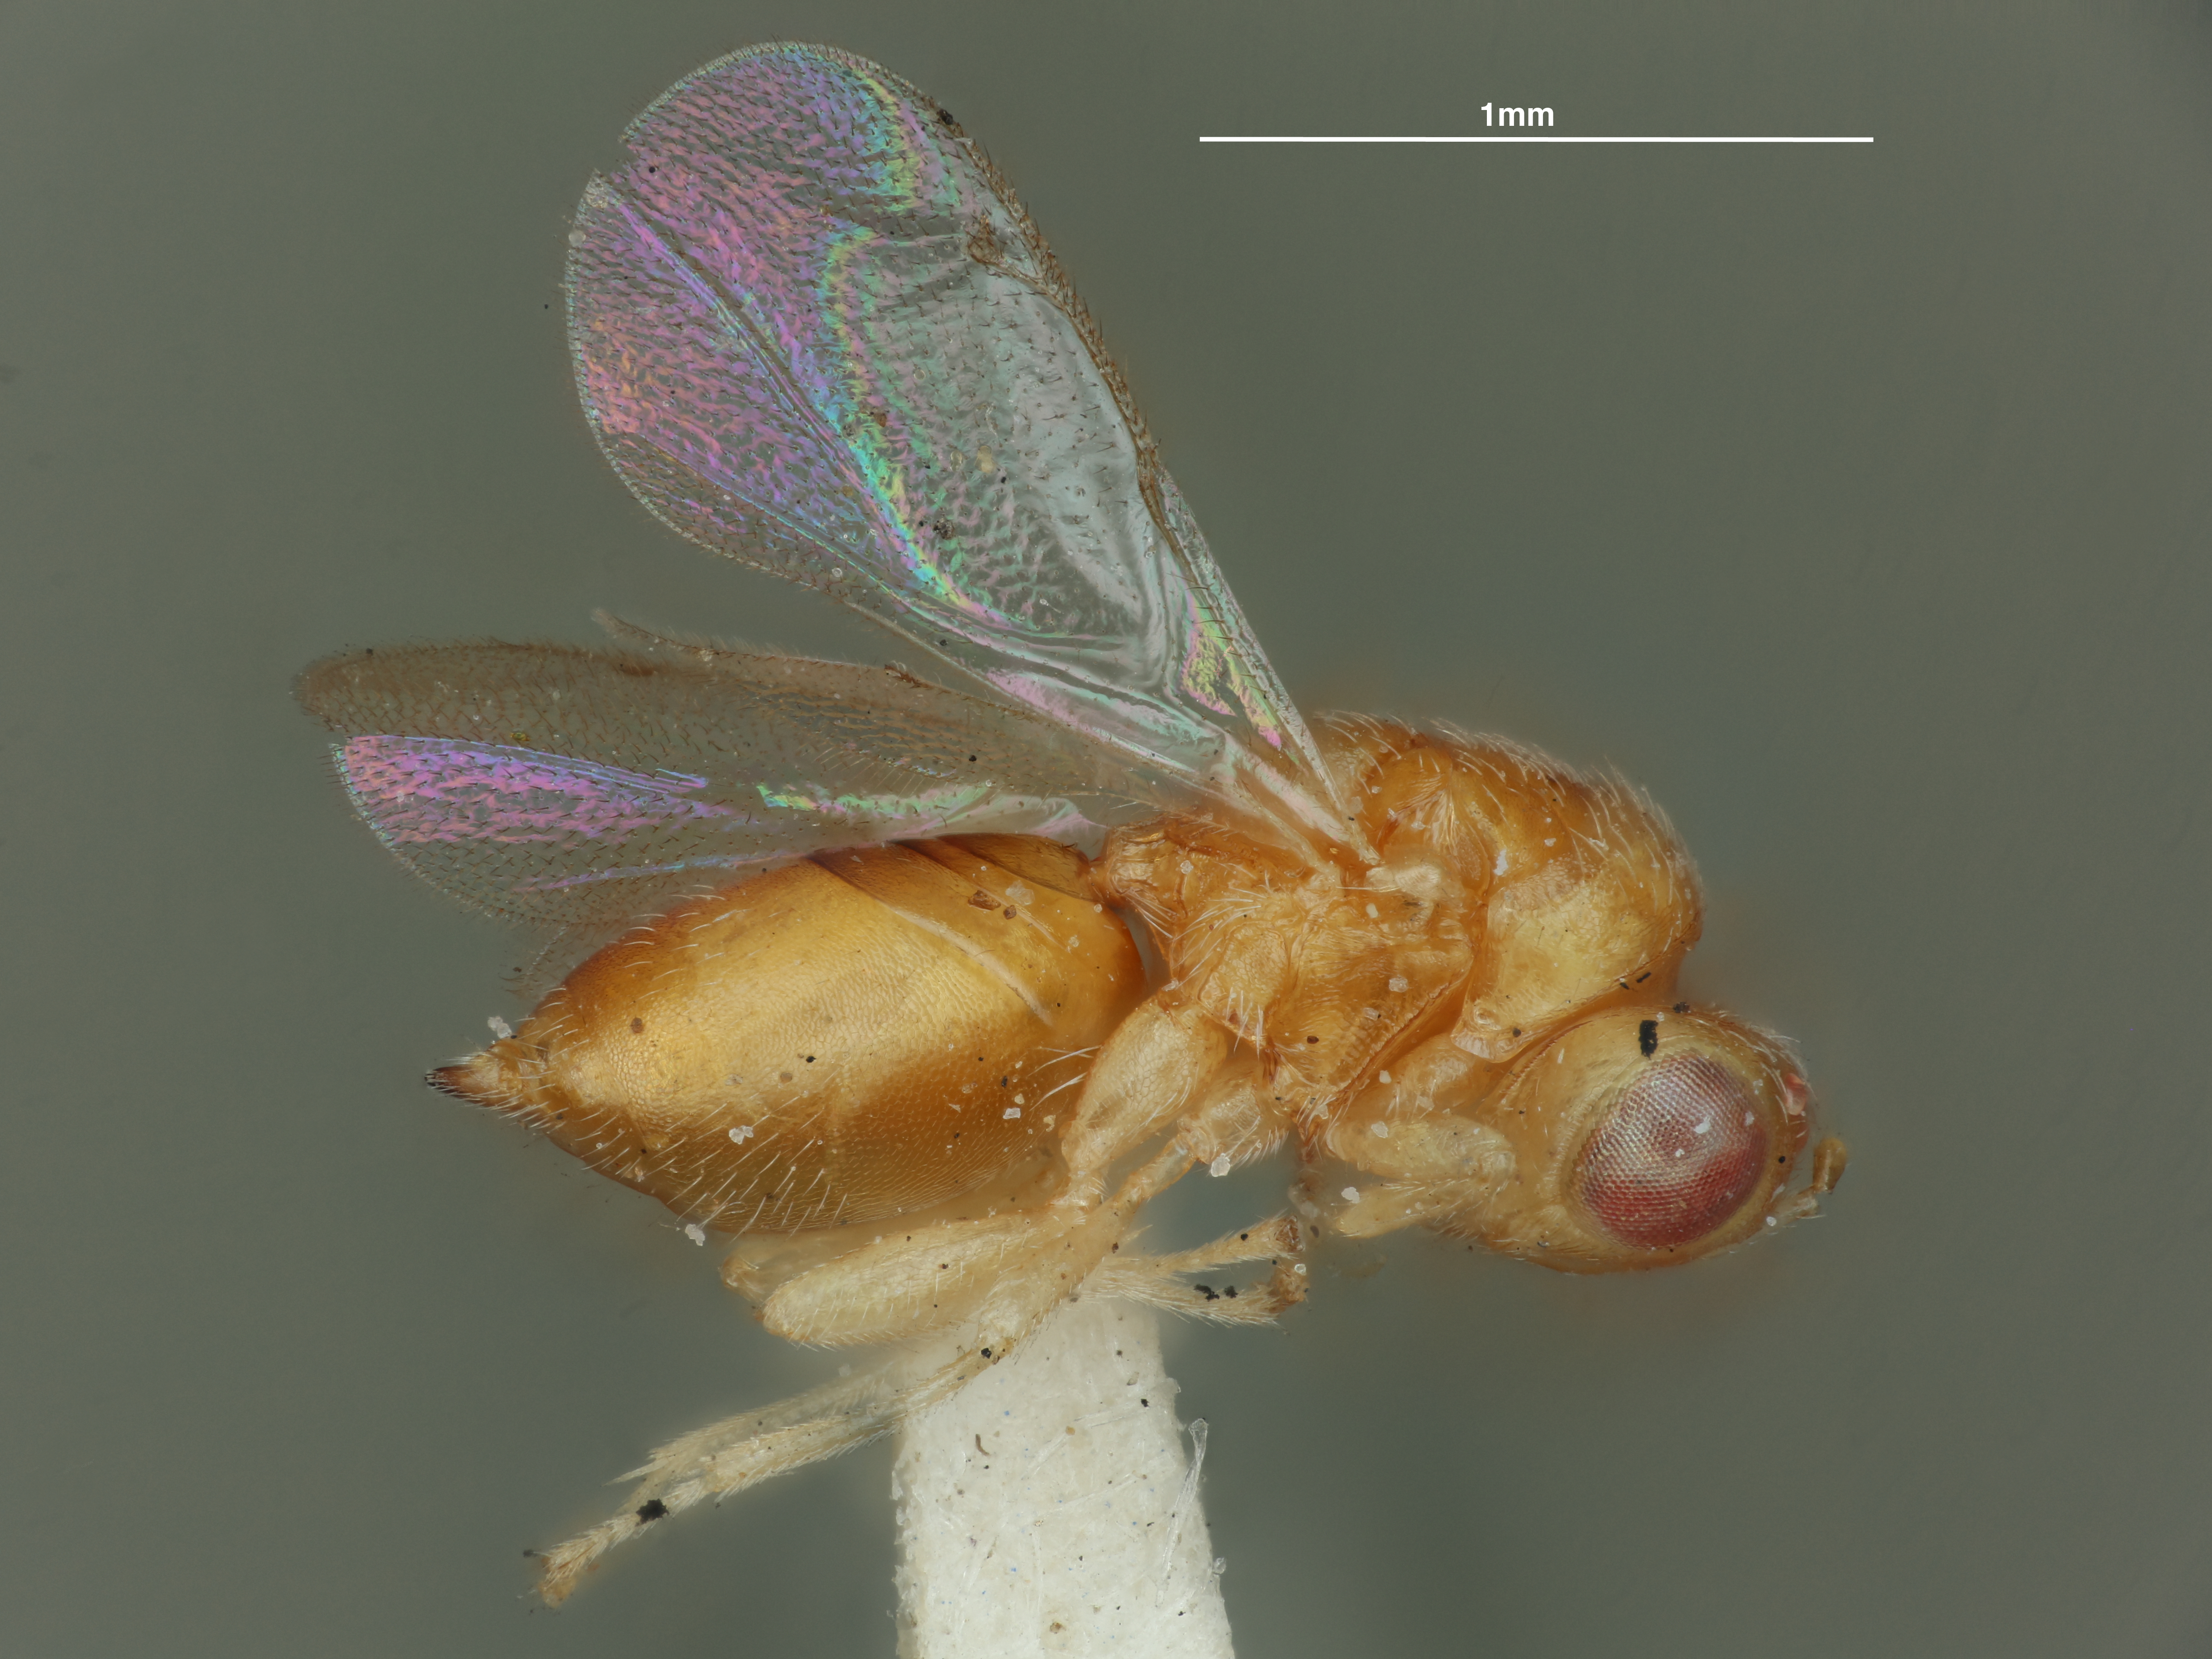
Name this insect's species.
Rileya mellea
